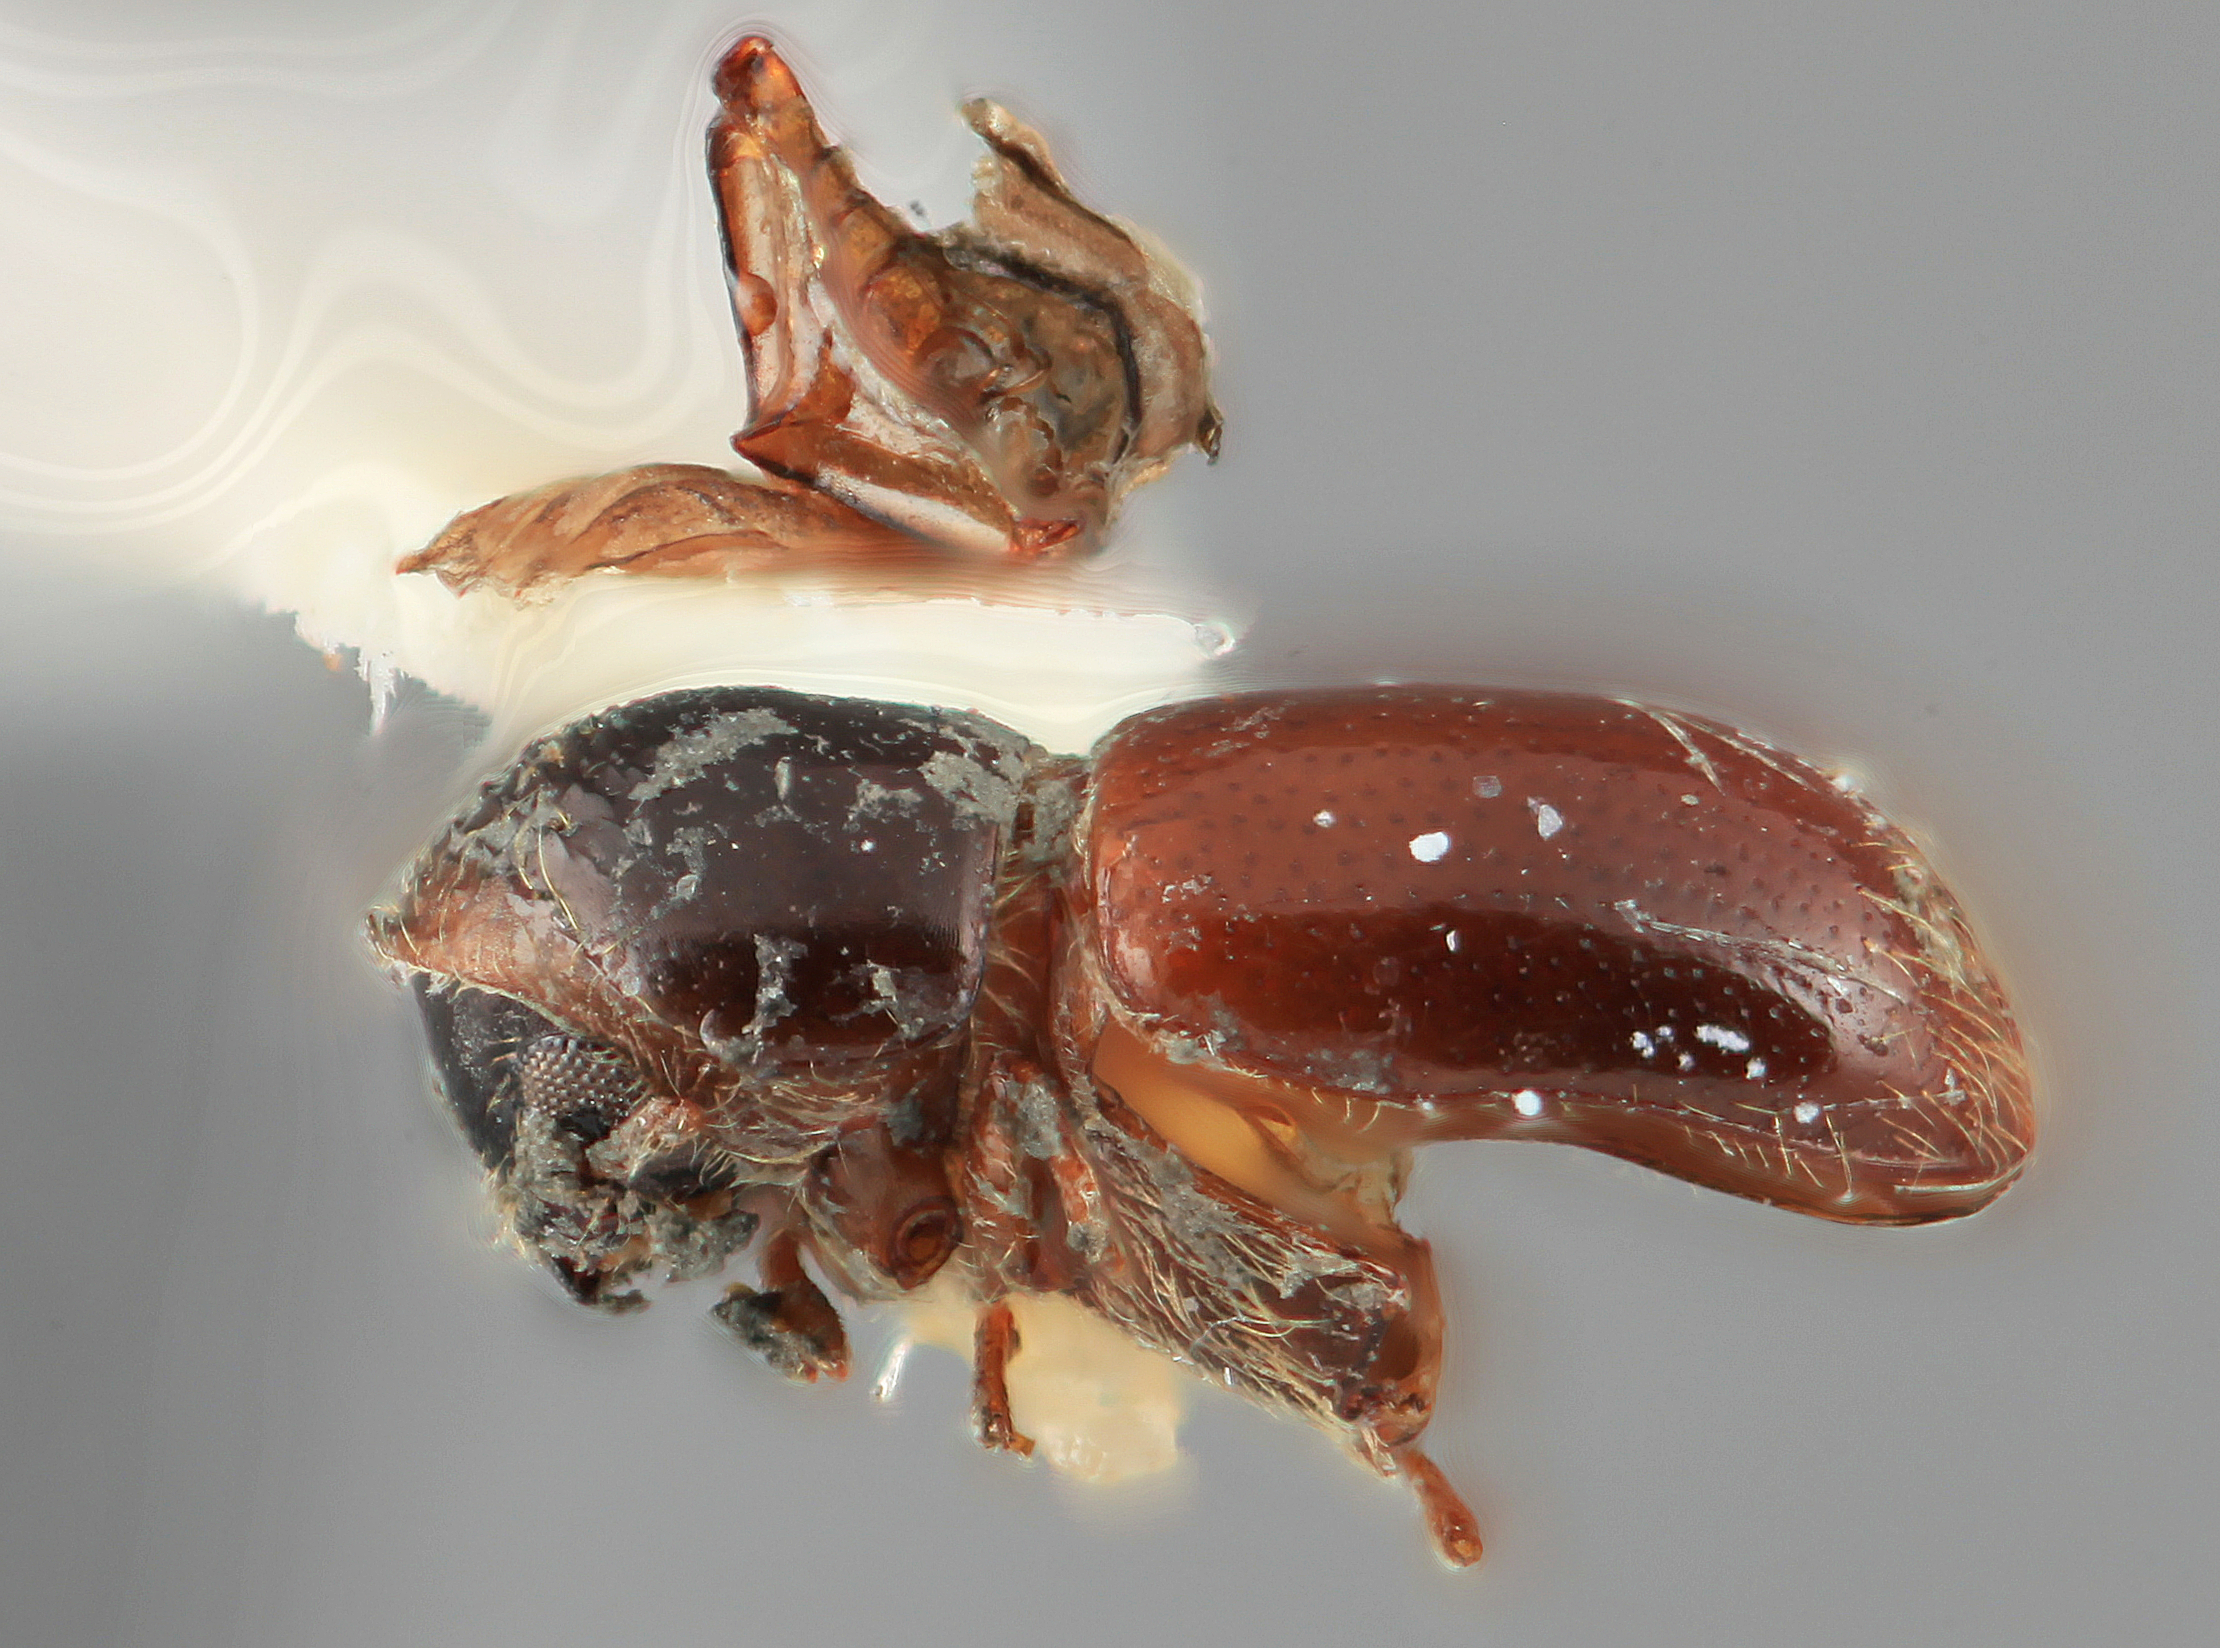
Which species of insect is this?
Corthyloxiphus willei
